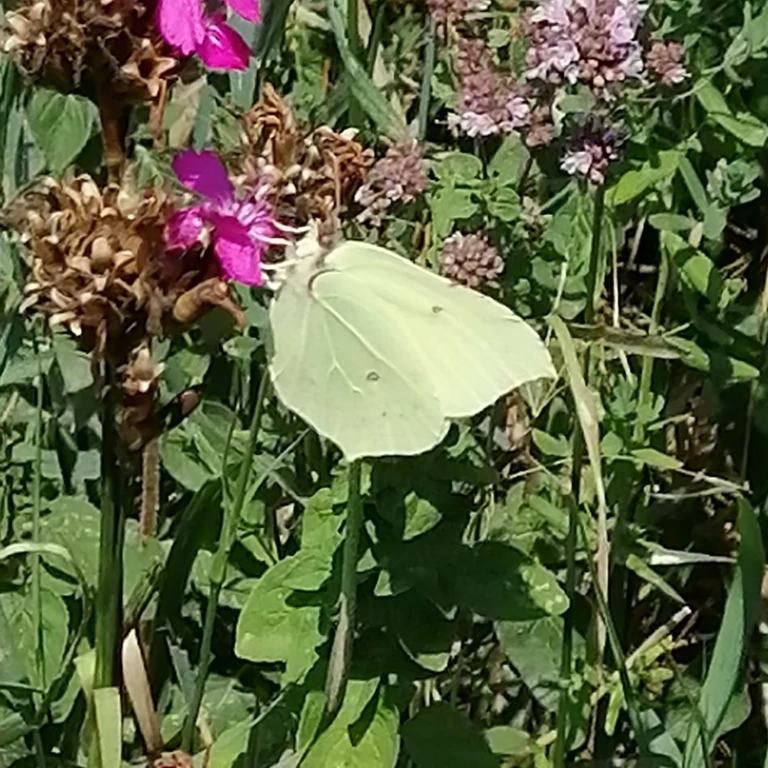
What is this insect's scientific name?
Gonepteryx rhamni
